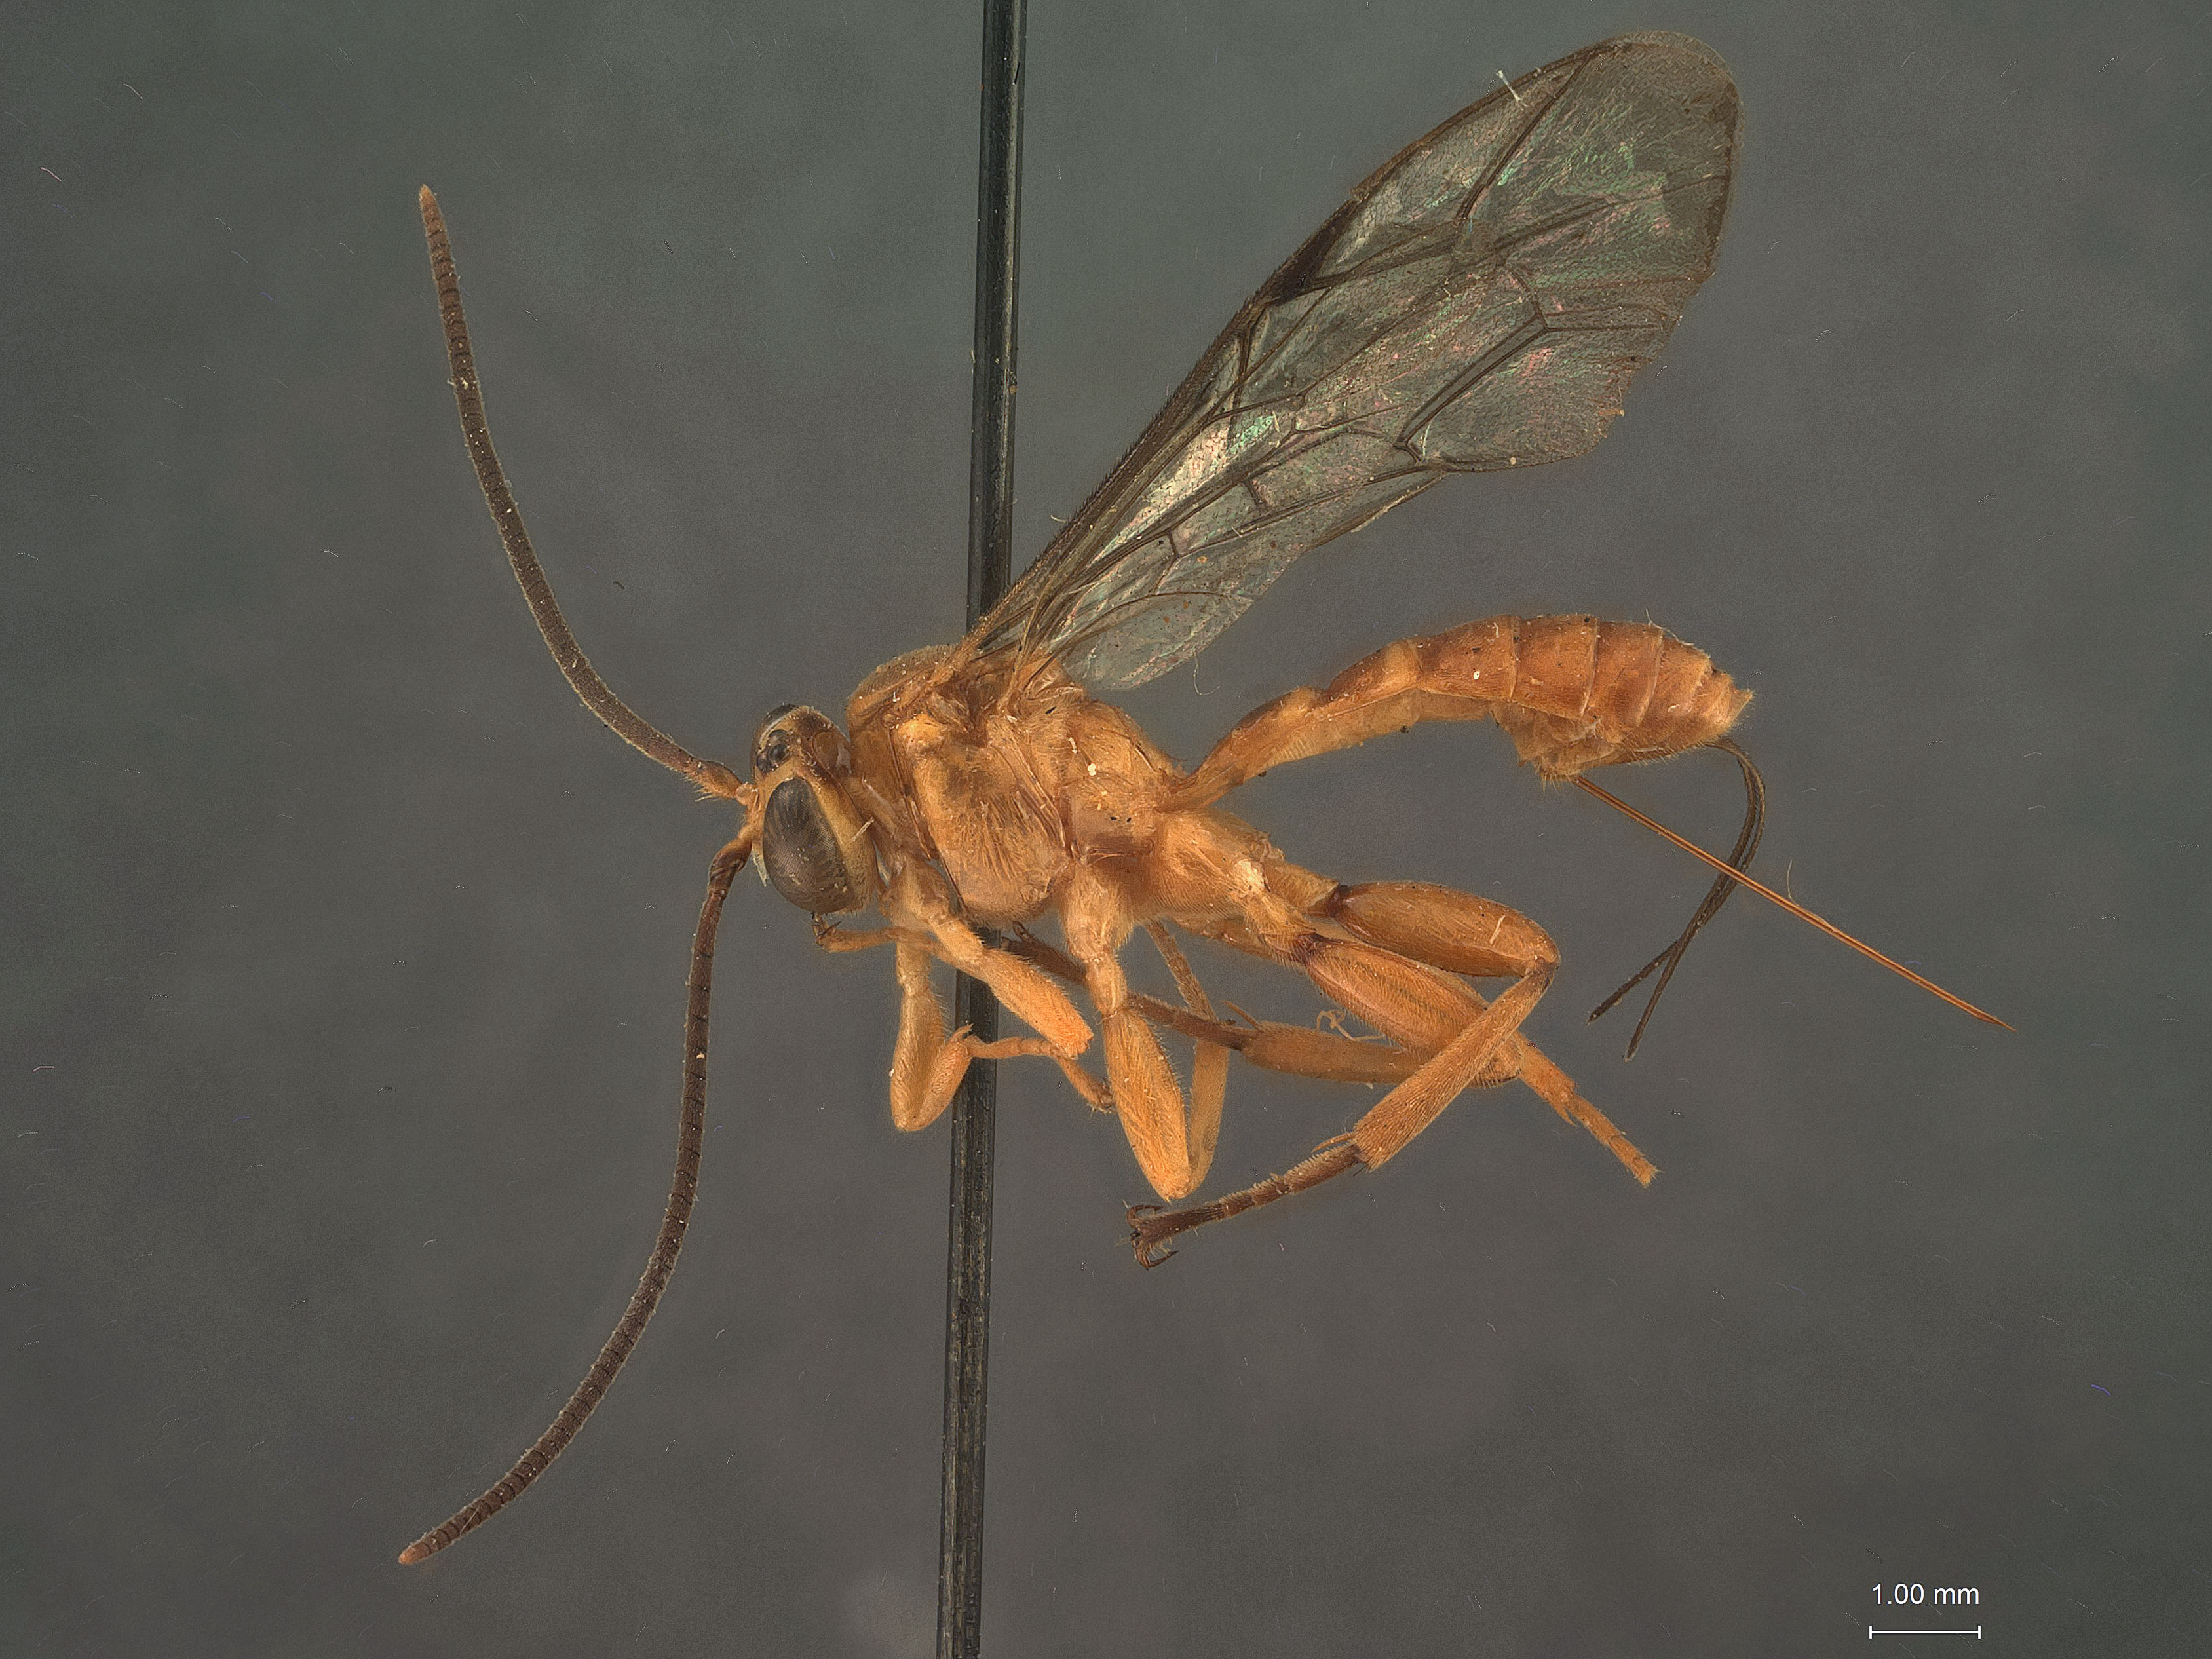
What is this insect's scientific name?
Theronia compacta
